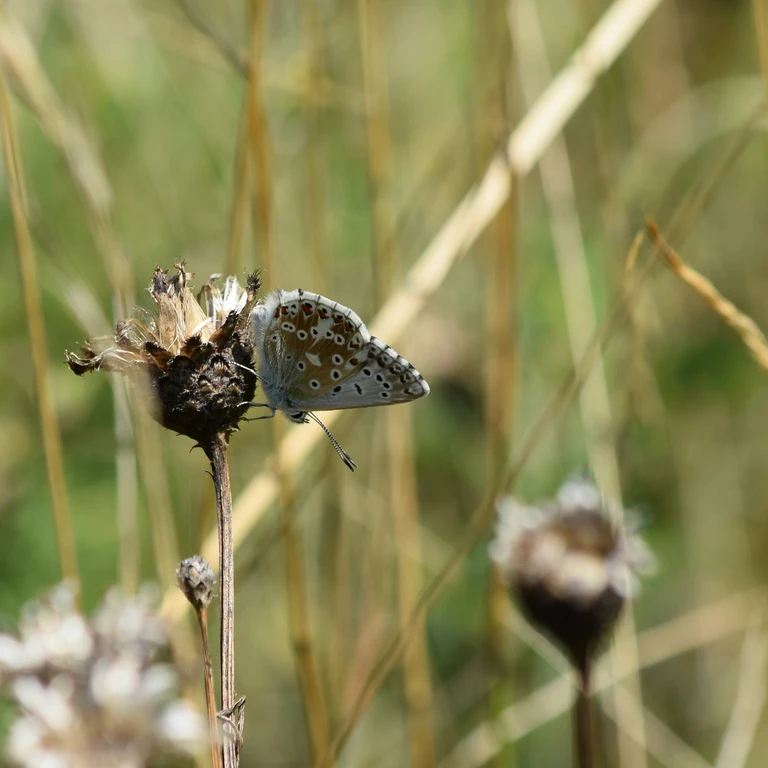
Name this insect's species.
Lysandra coridon
